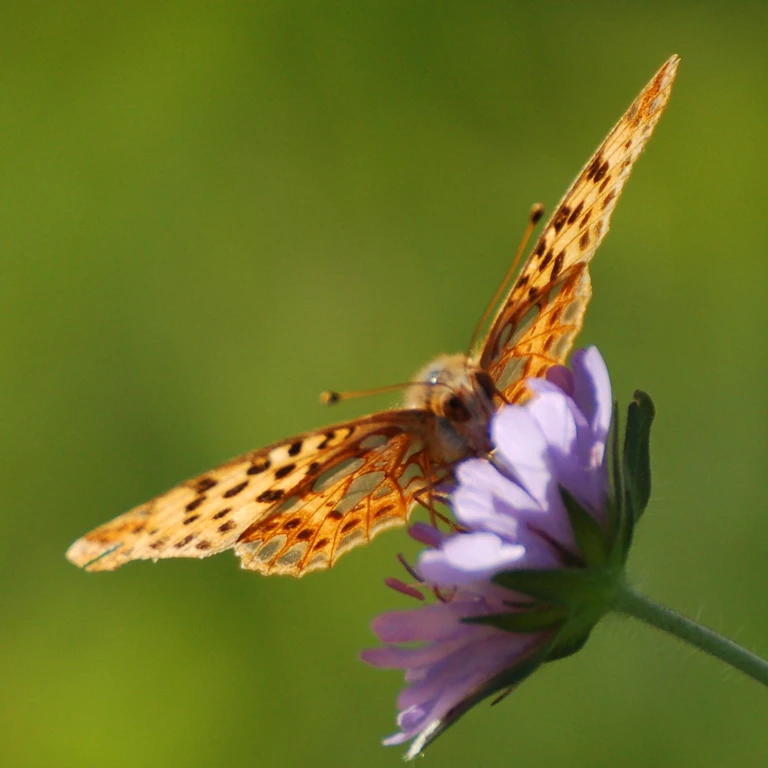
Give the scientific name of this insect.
Issoria lathonia
